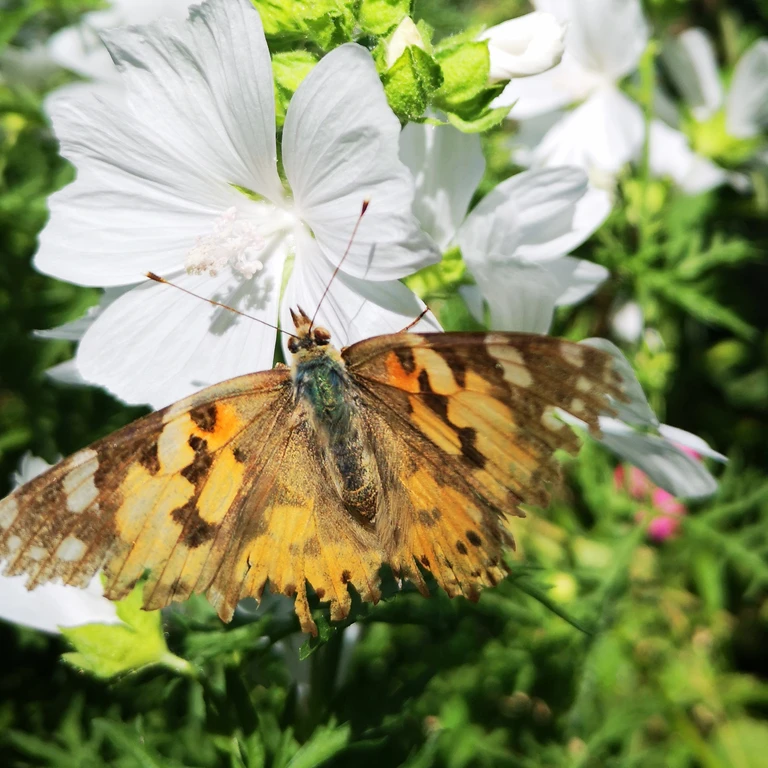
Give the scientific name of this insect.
Vanessa cardui
